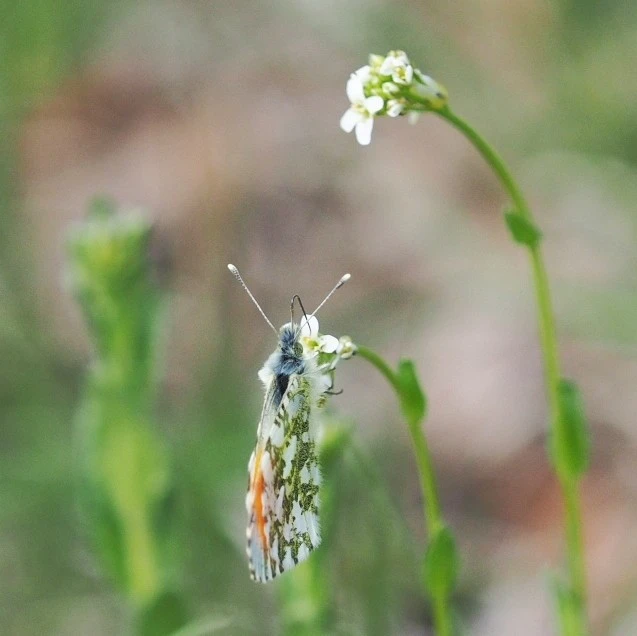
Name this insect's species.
Anthocharis cardamines
